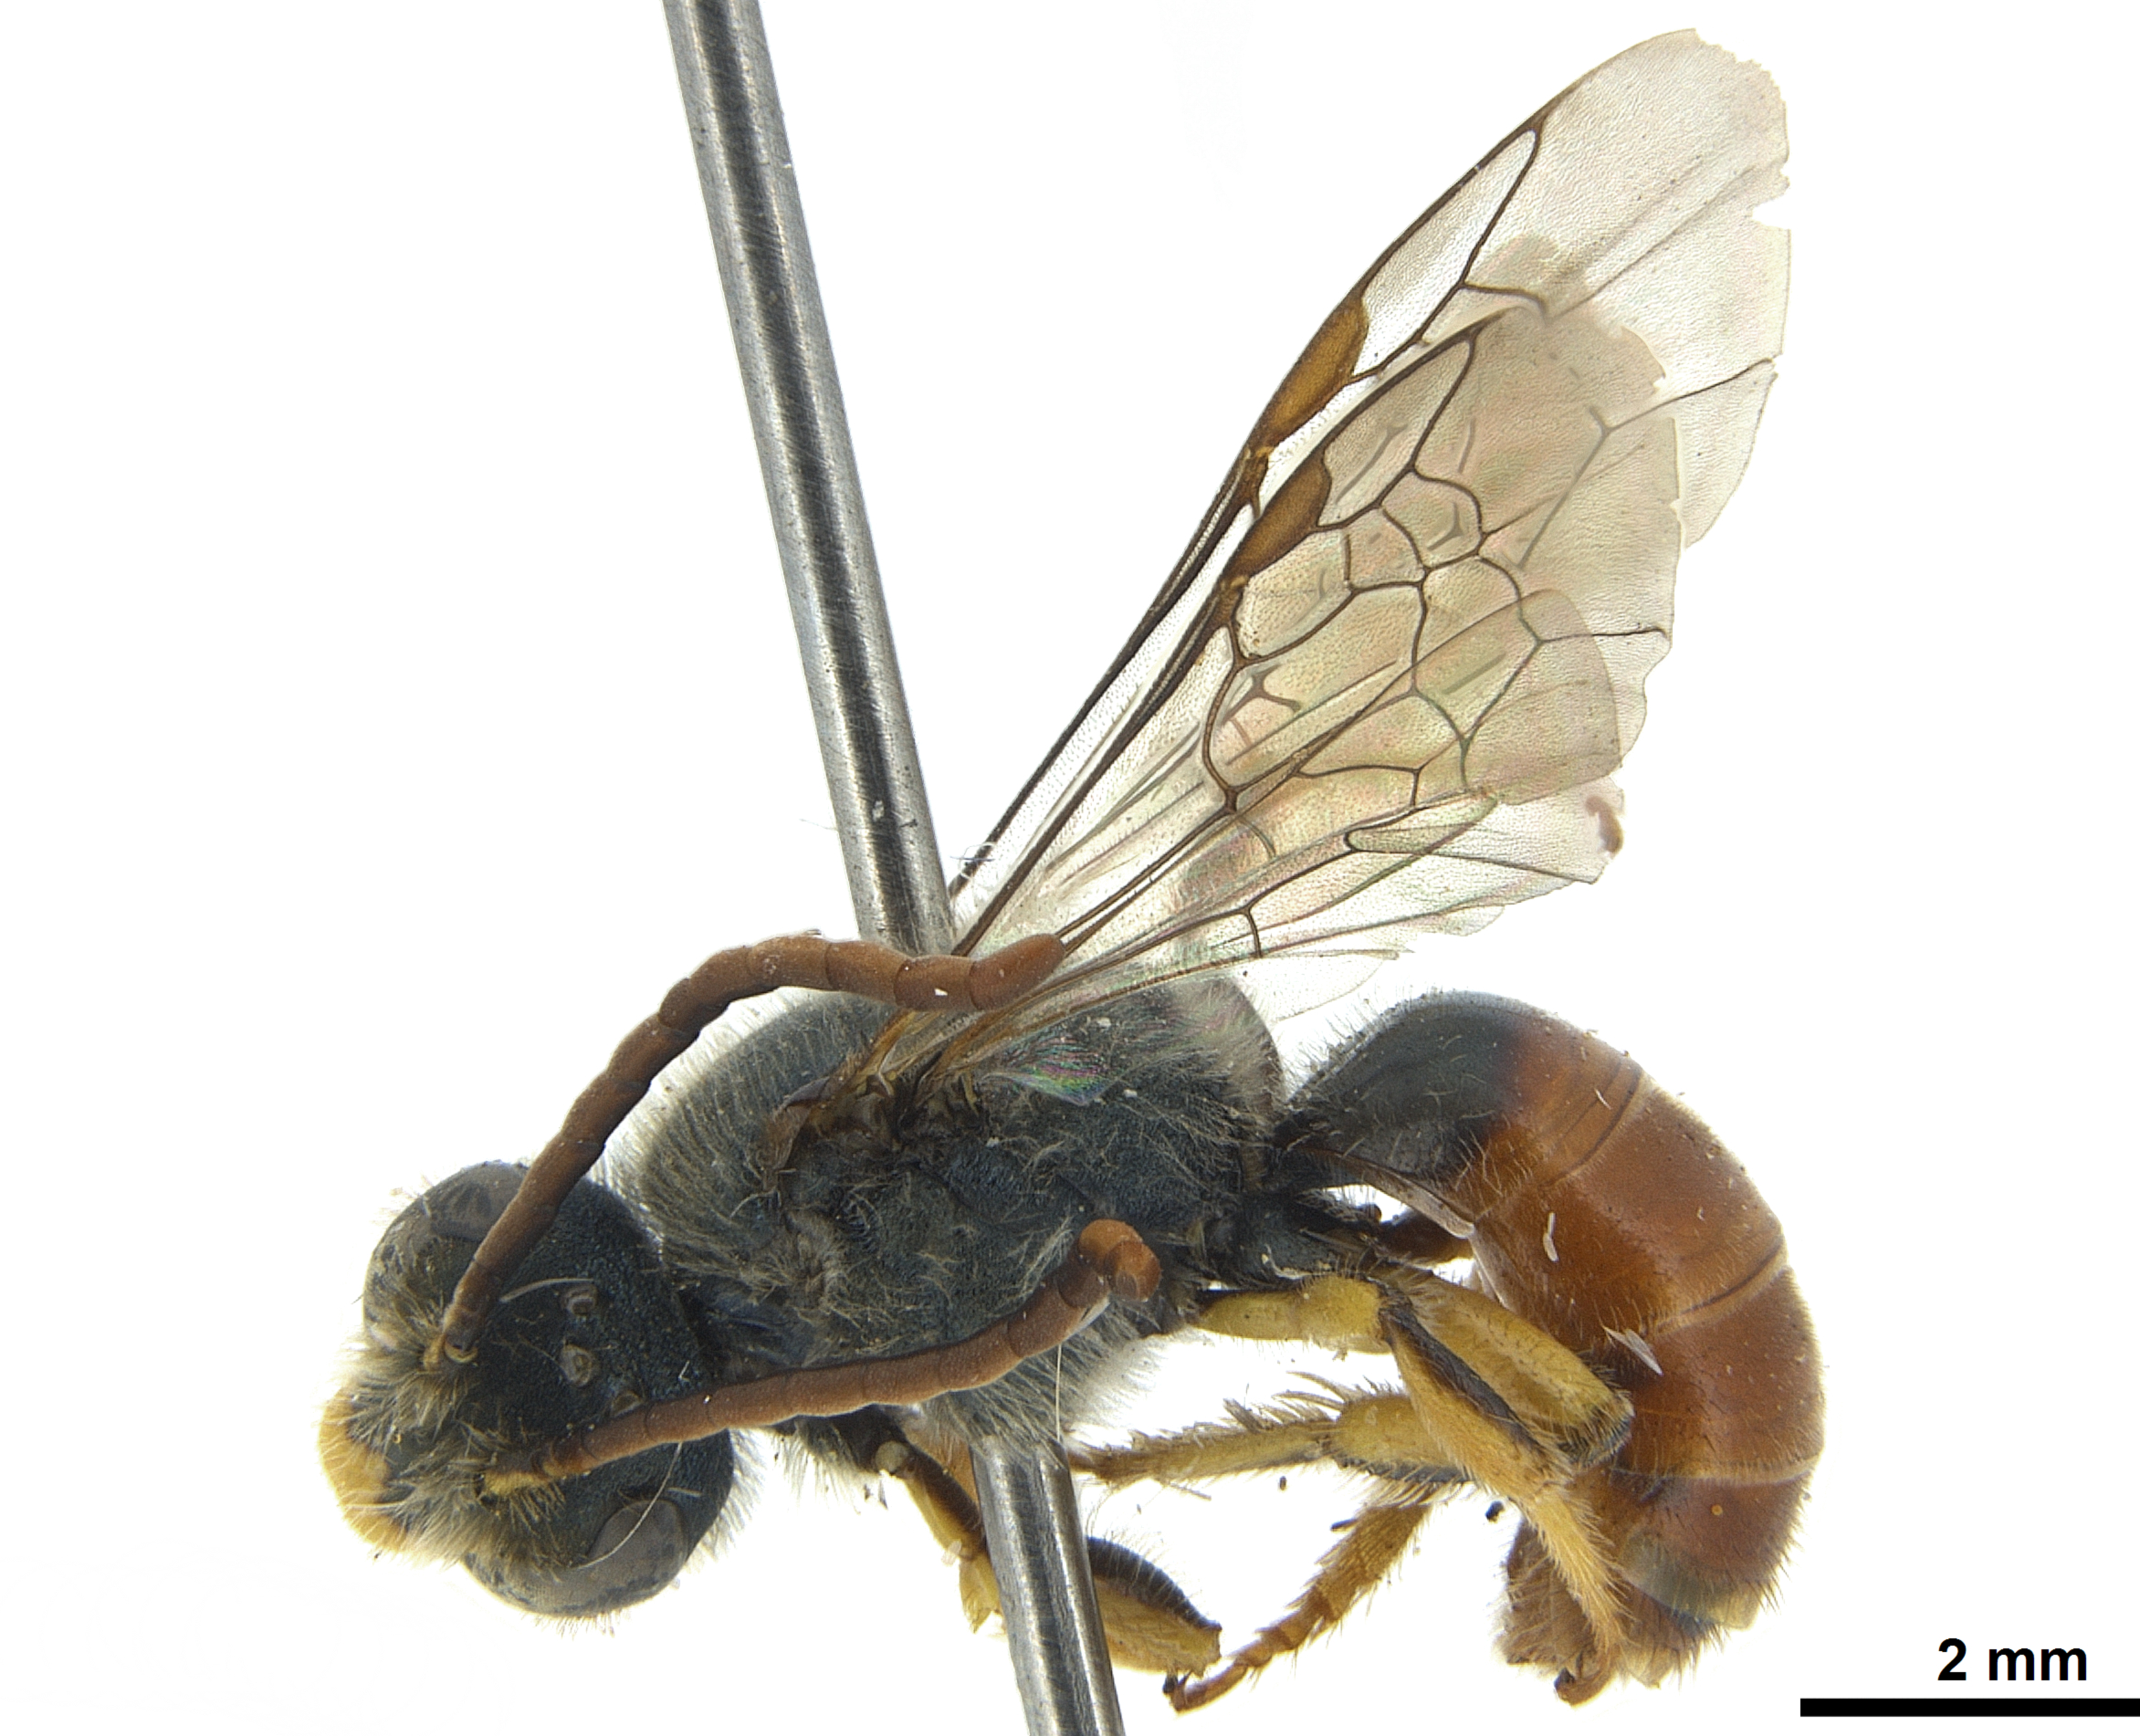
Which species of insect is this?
Ruizantheda mutabilis
